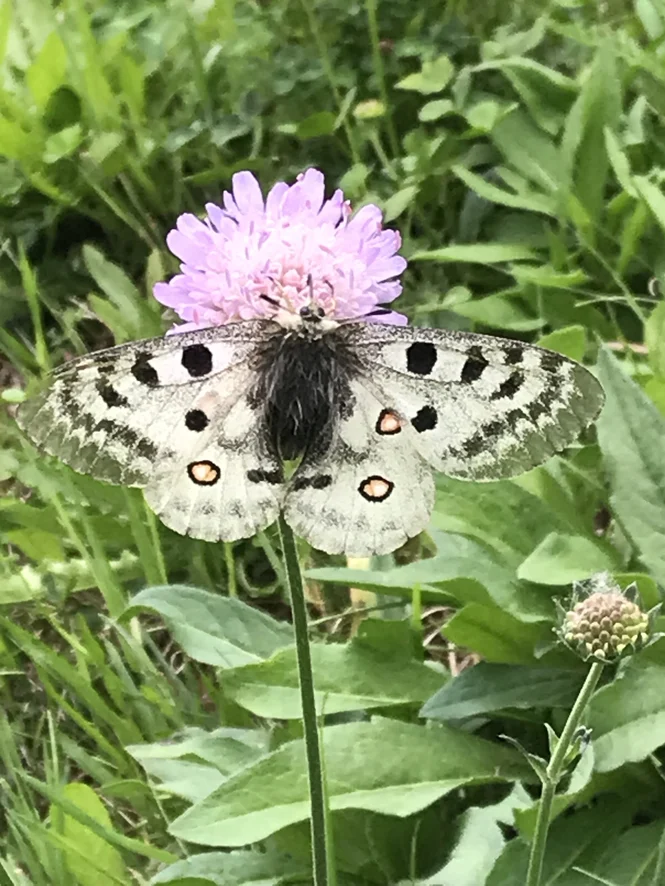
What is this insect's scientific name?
Parnassius apollo
